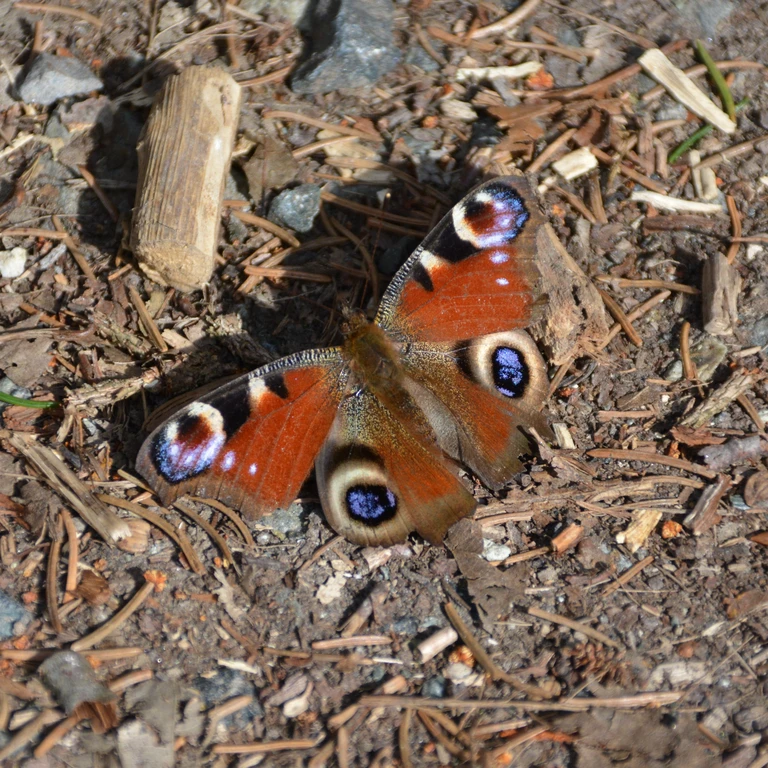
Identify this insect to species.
Aglais io
